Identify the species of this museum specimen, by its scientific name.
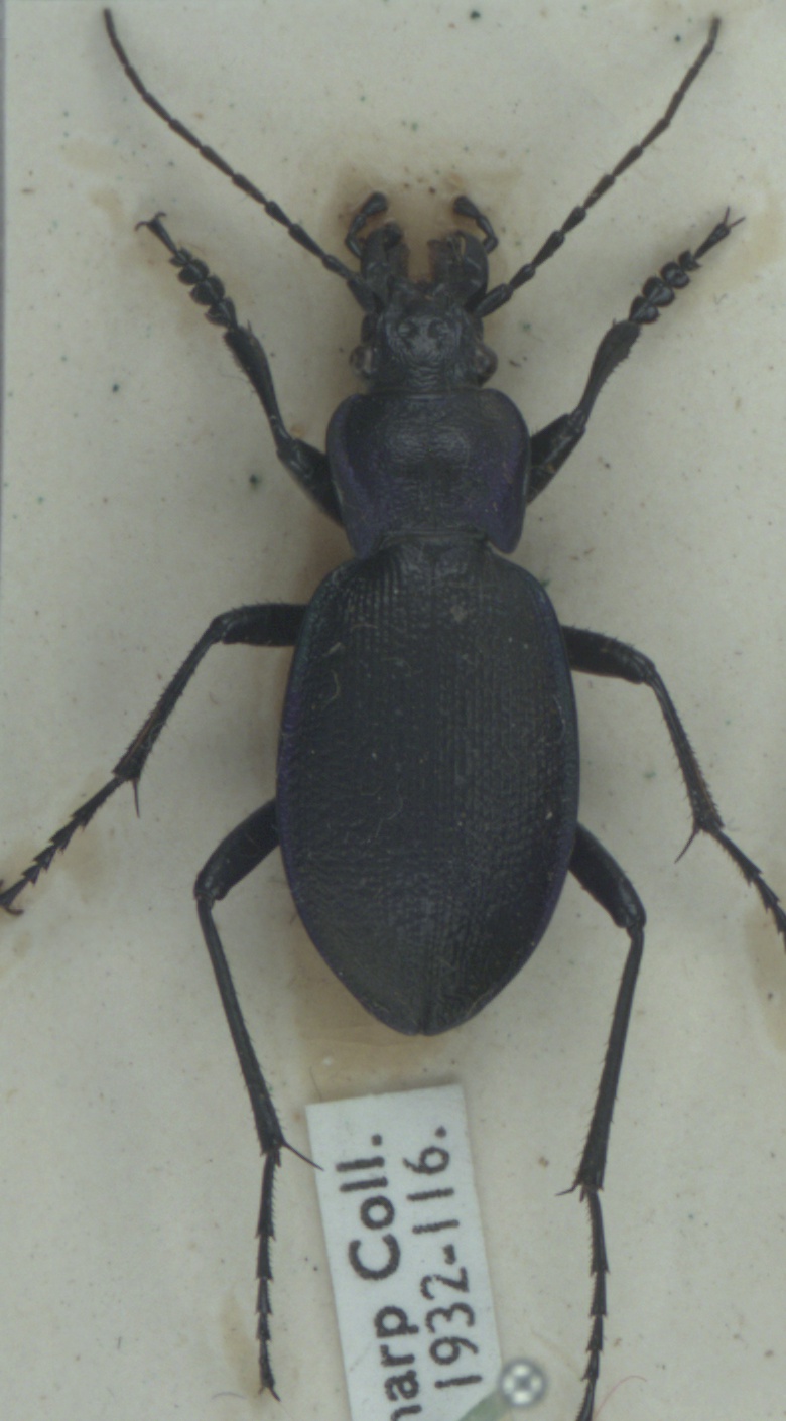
Carabus problematicus
